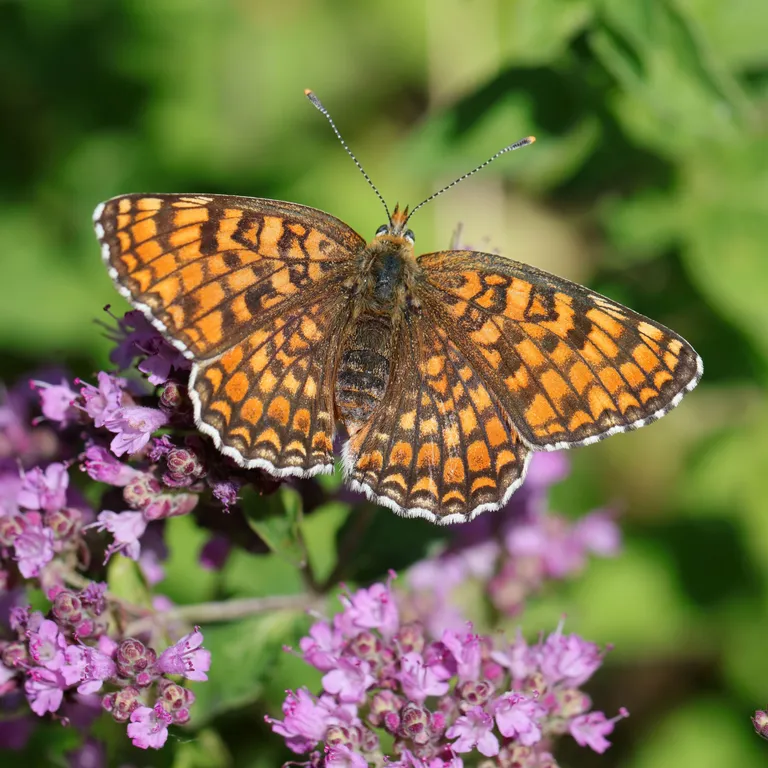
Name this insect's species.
Melitaea phoebe
